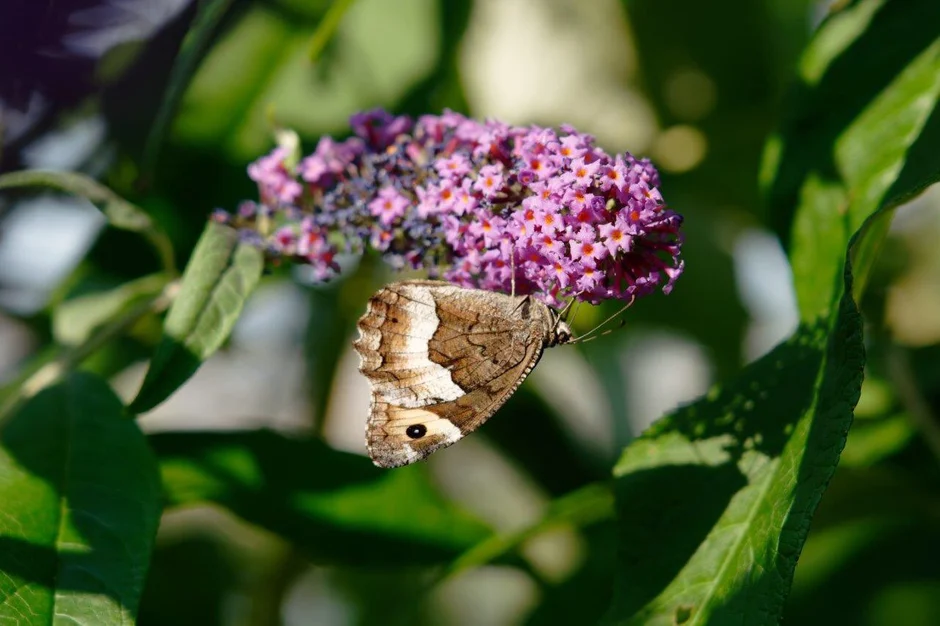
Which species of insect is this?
Hipparchia alcyone
